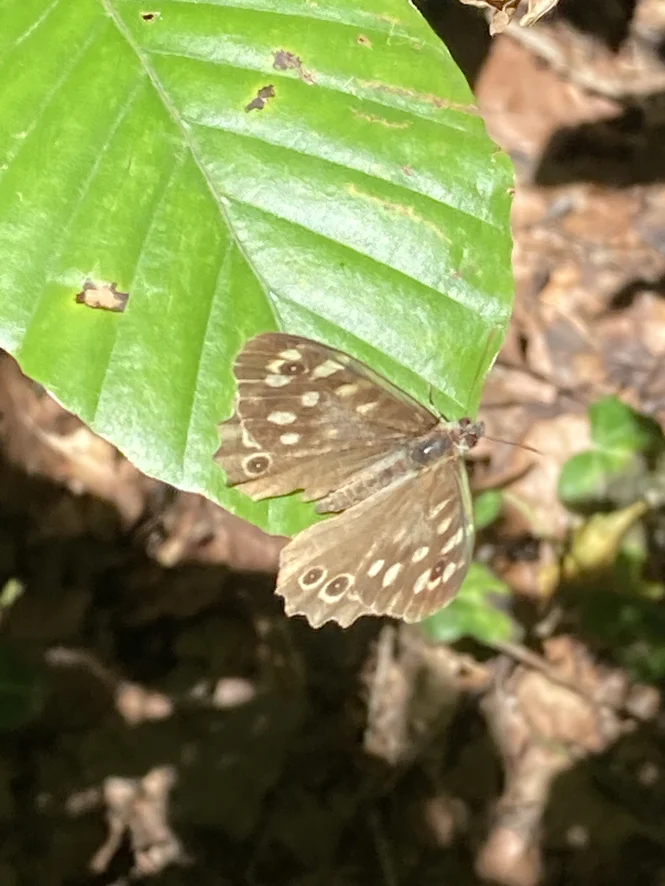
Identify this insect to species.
Pararge aegeria
